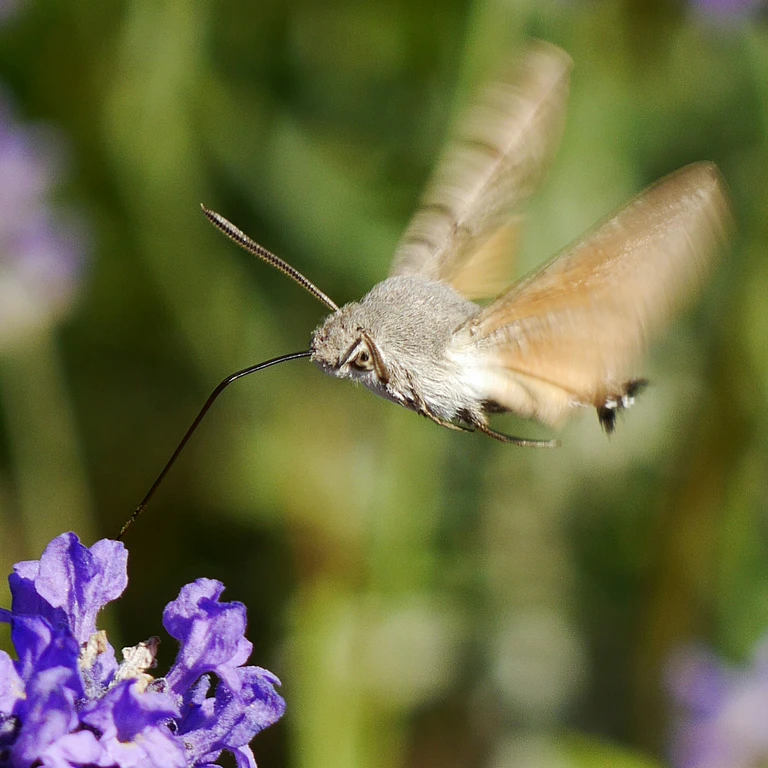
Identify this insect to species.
Macroglossum stellatarum
